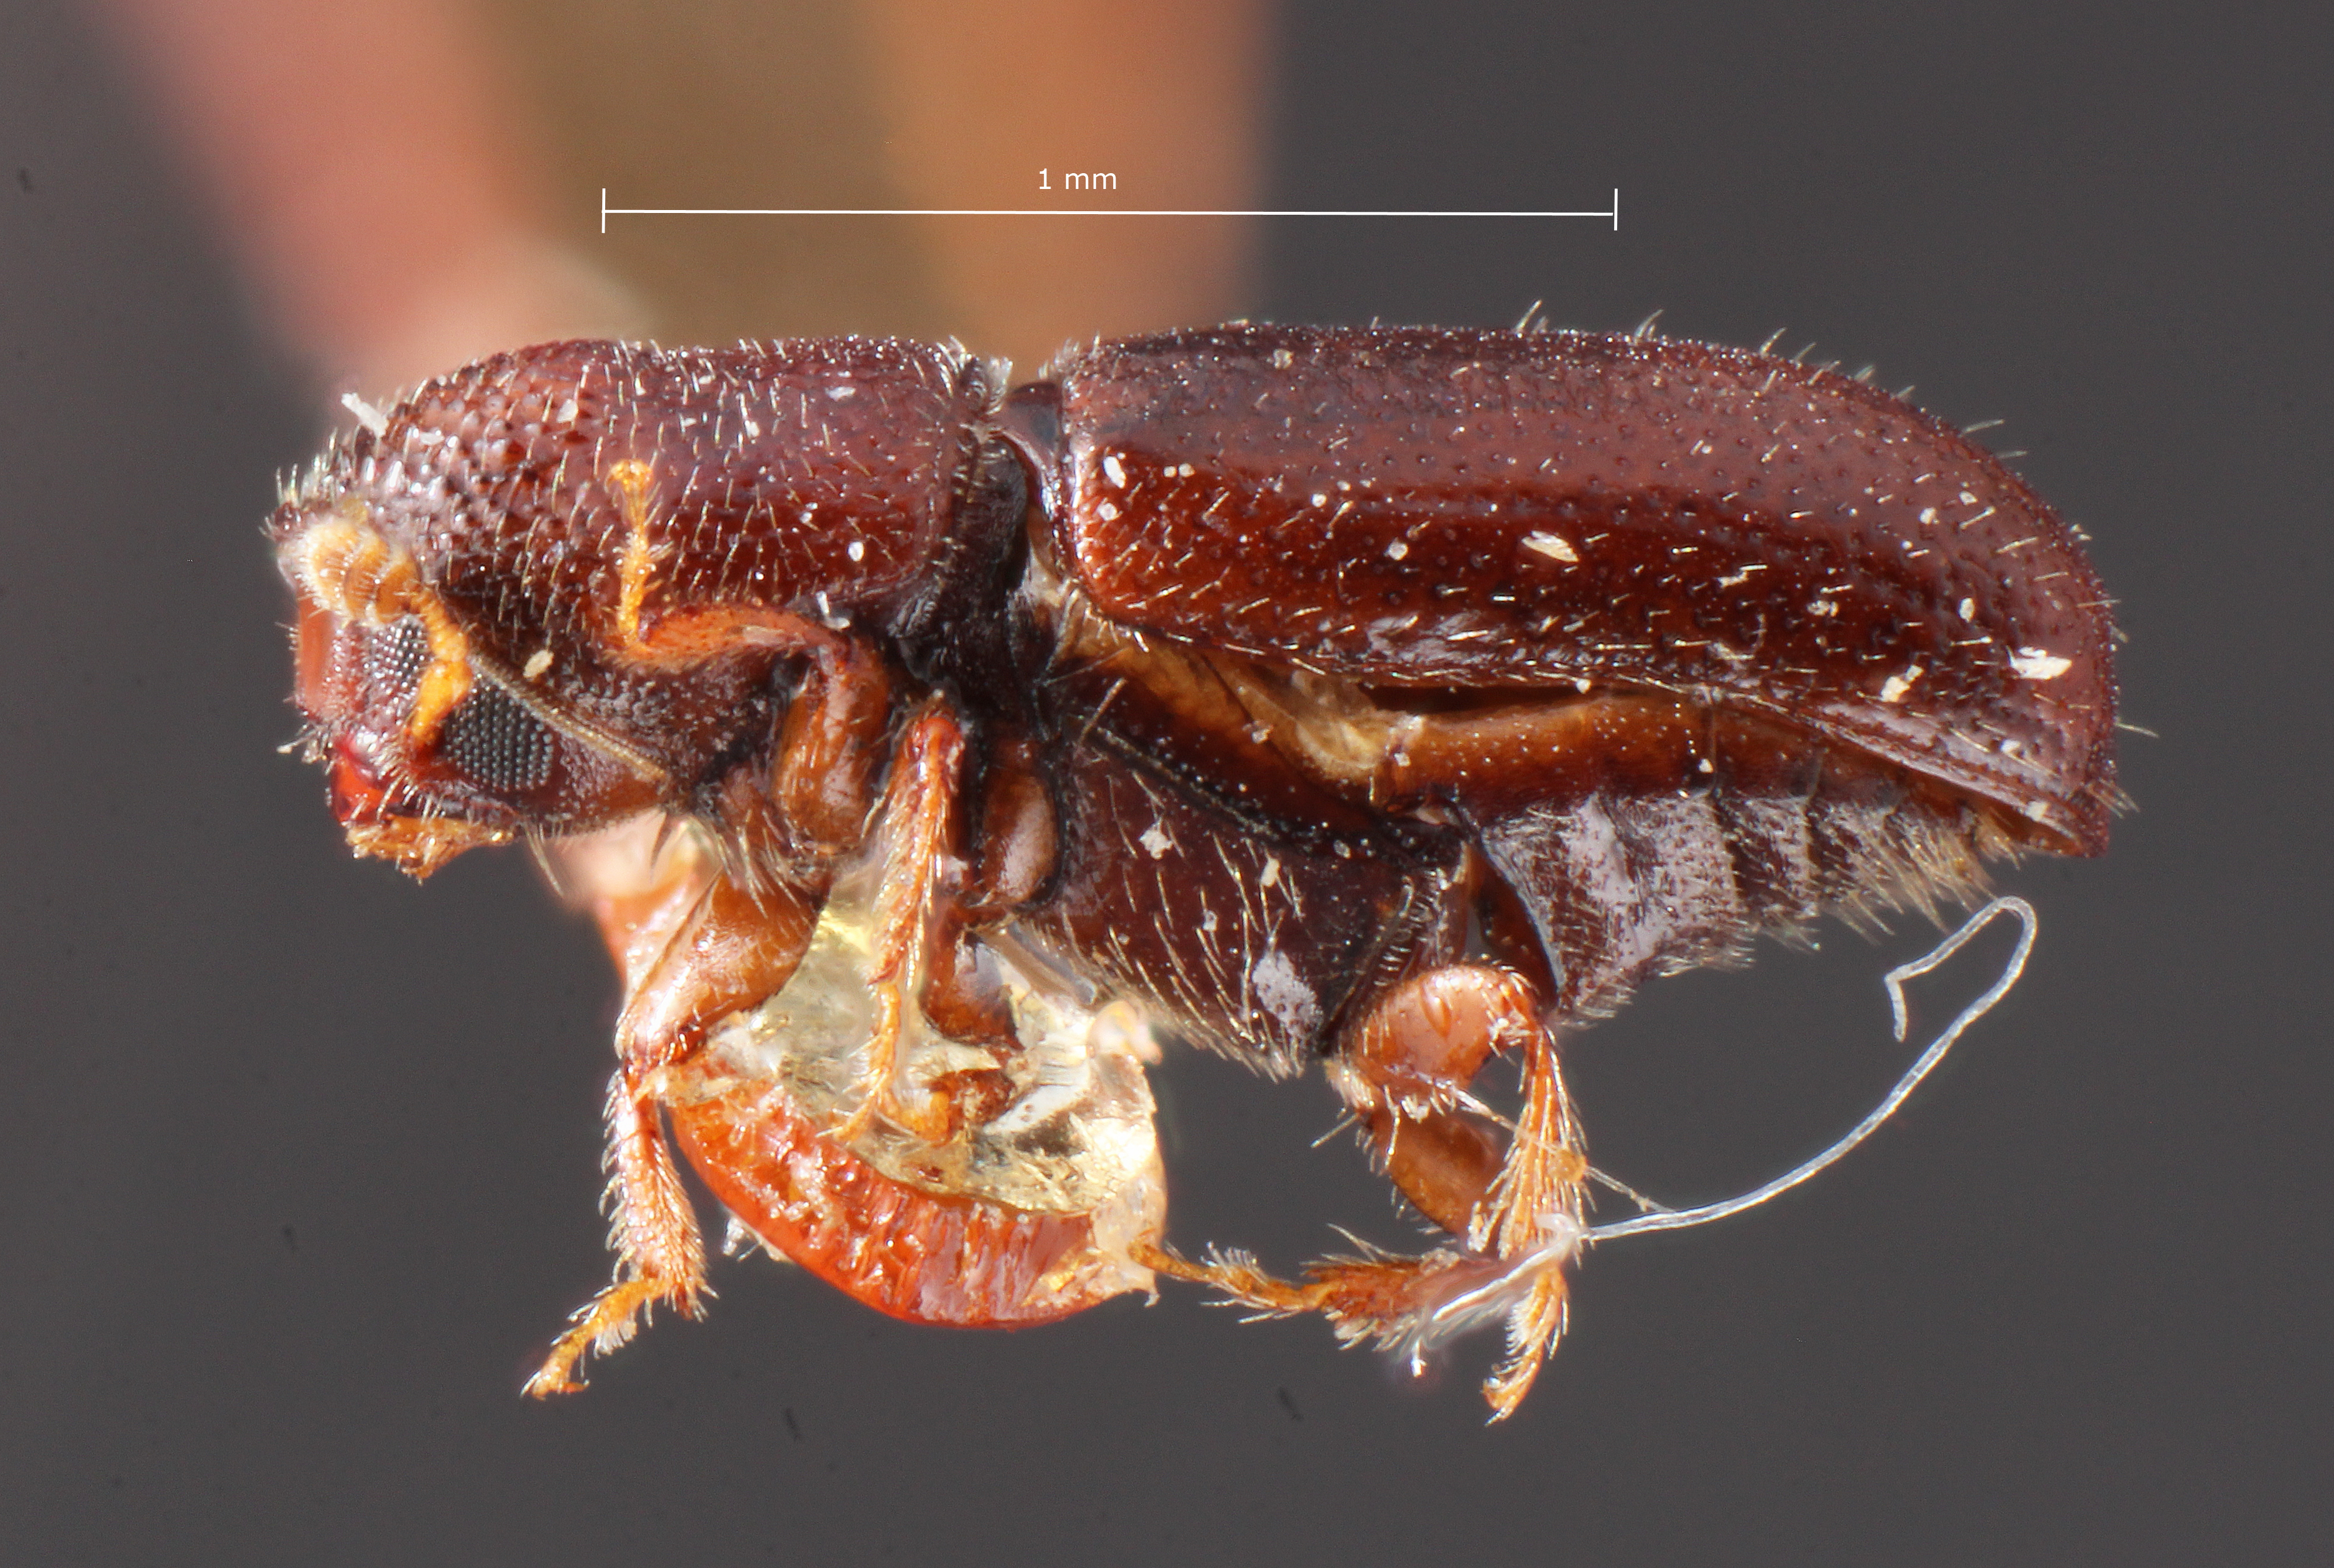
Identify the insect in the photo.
Pityophthorus patchi
